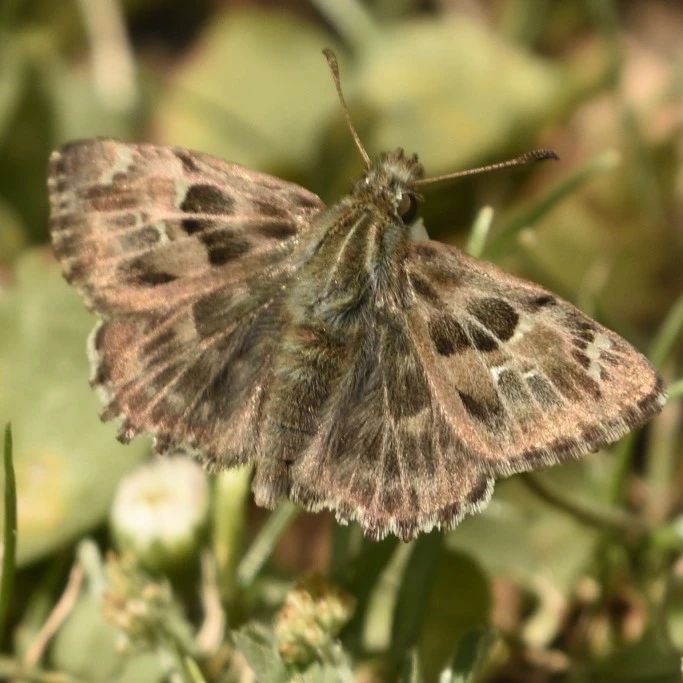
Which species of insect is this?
Carcharodus alceae
